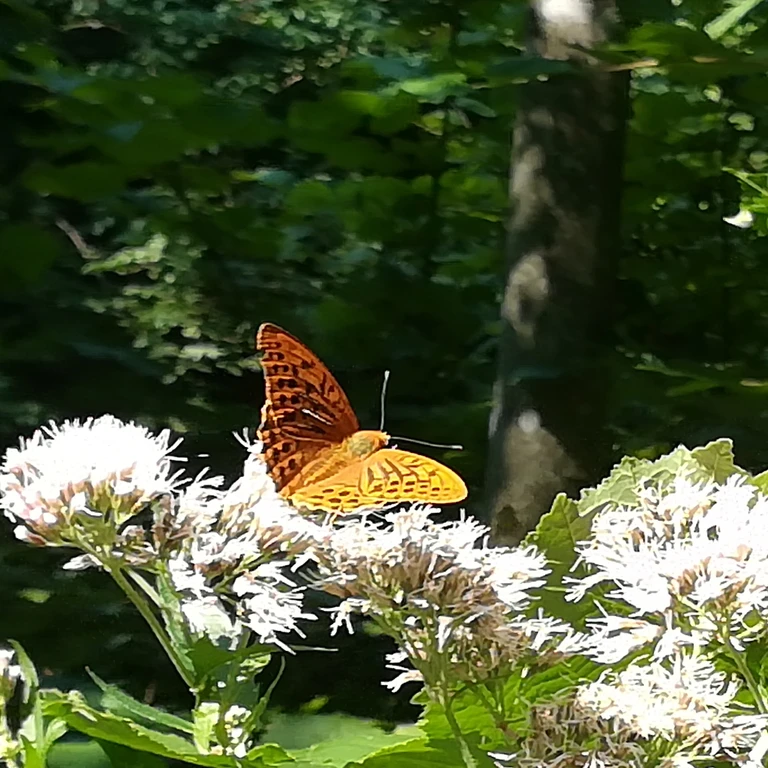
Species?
Argynnis paphia
